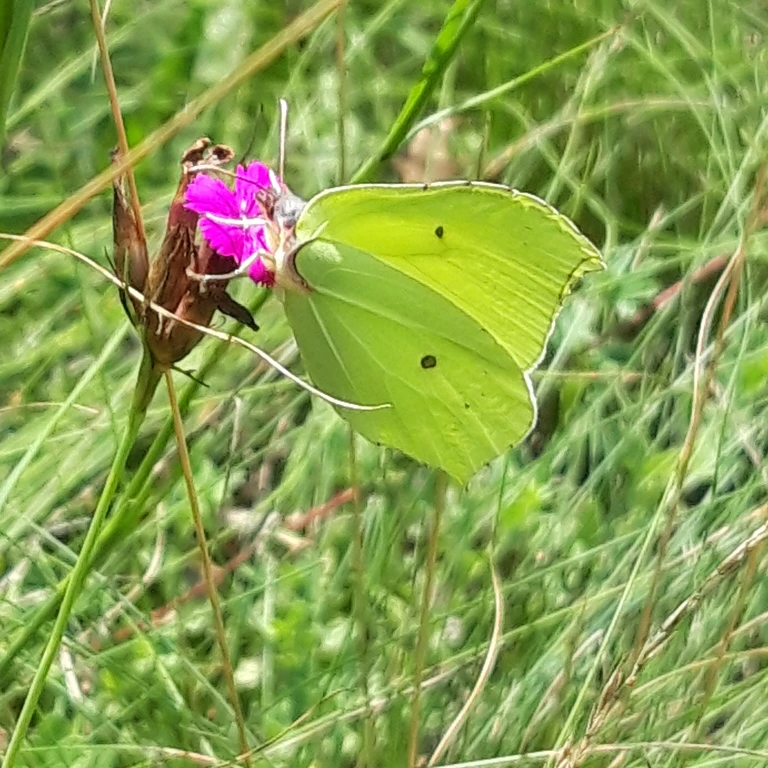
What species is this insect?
Gonepteryx rhamni
